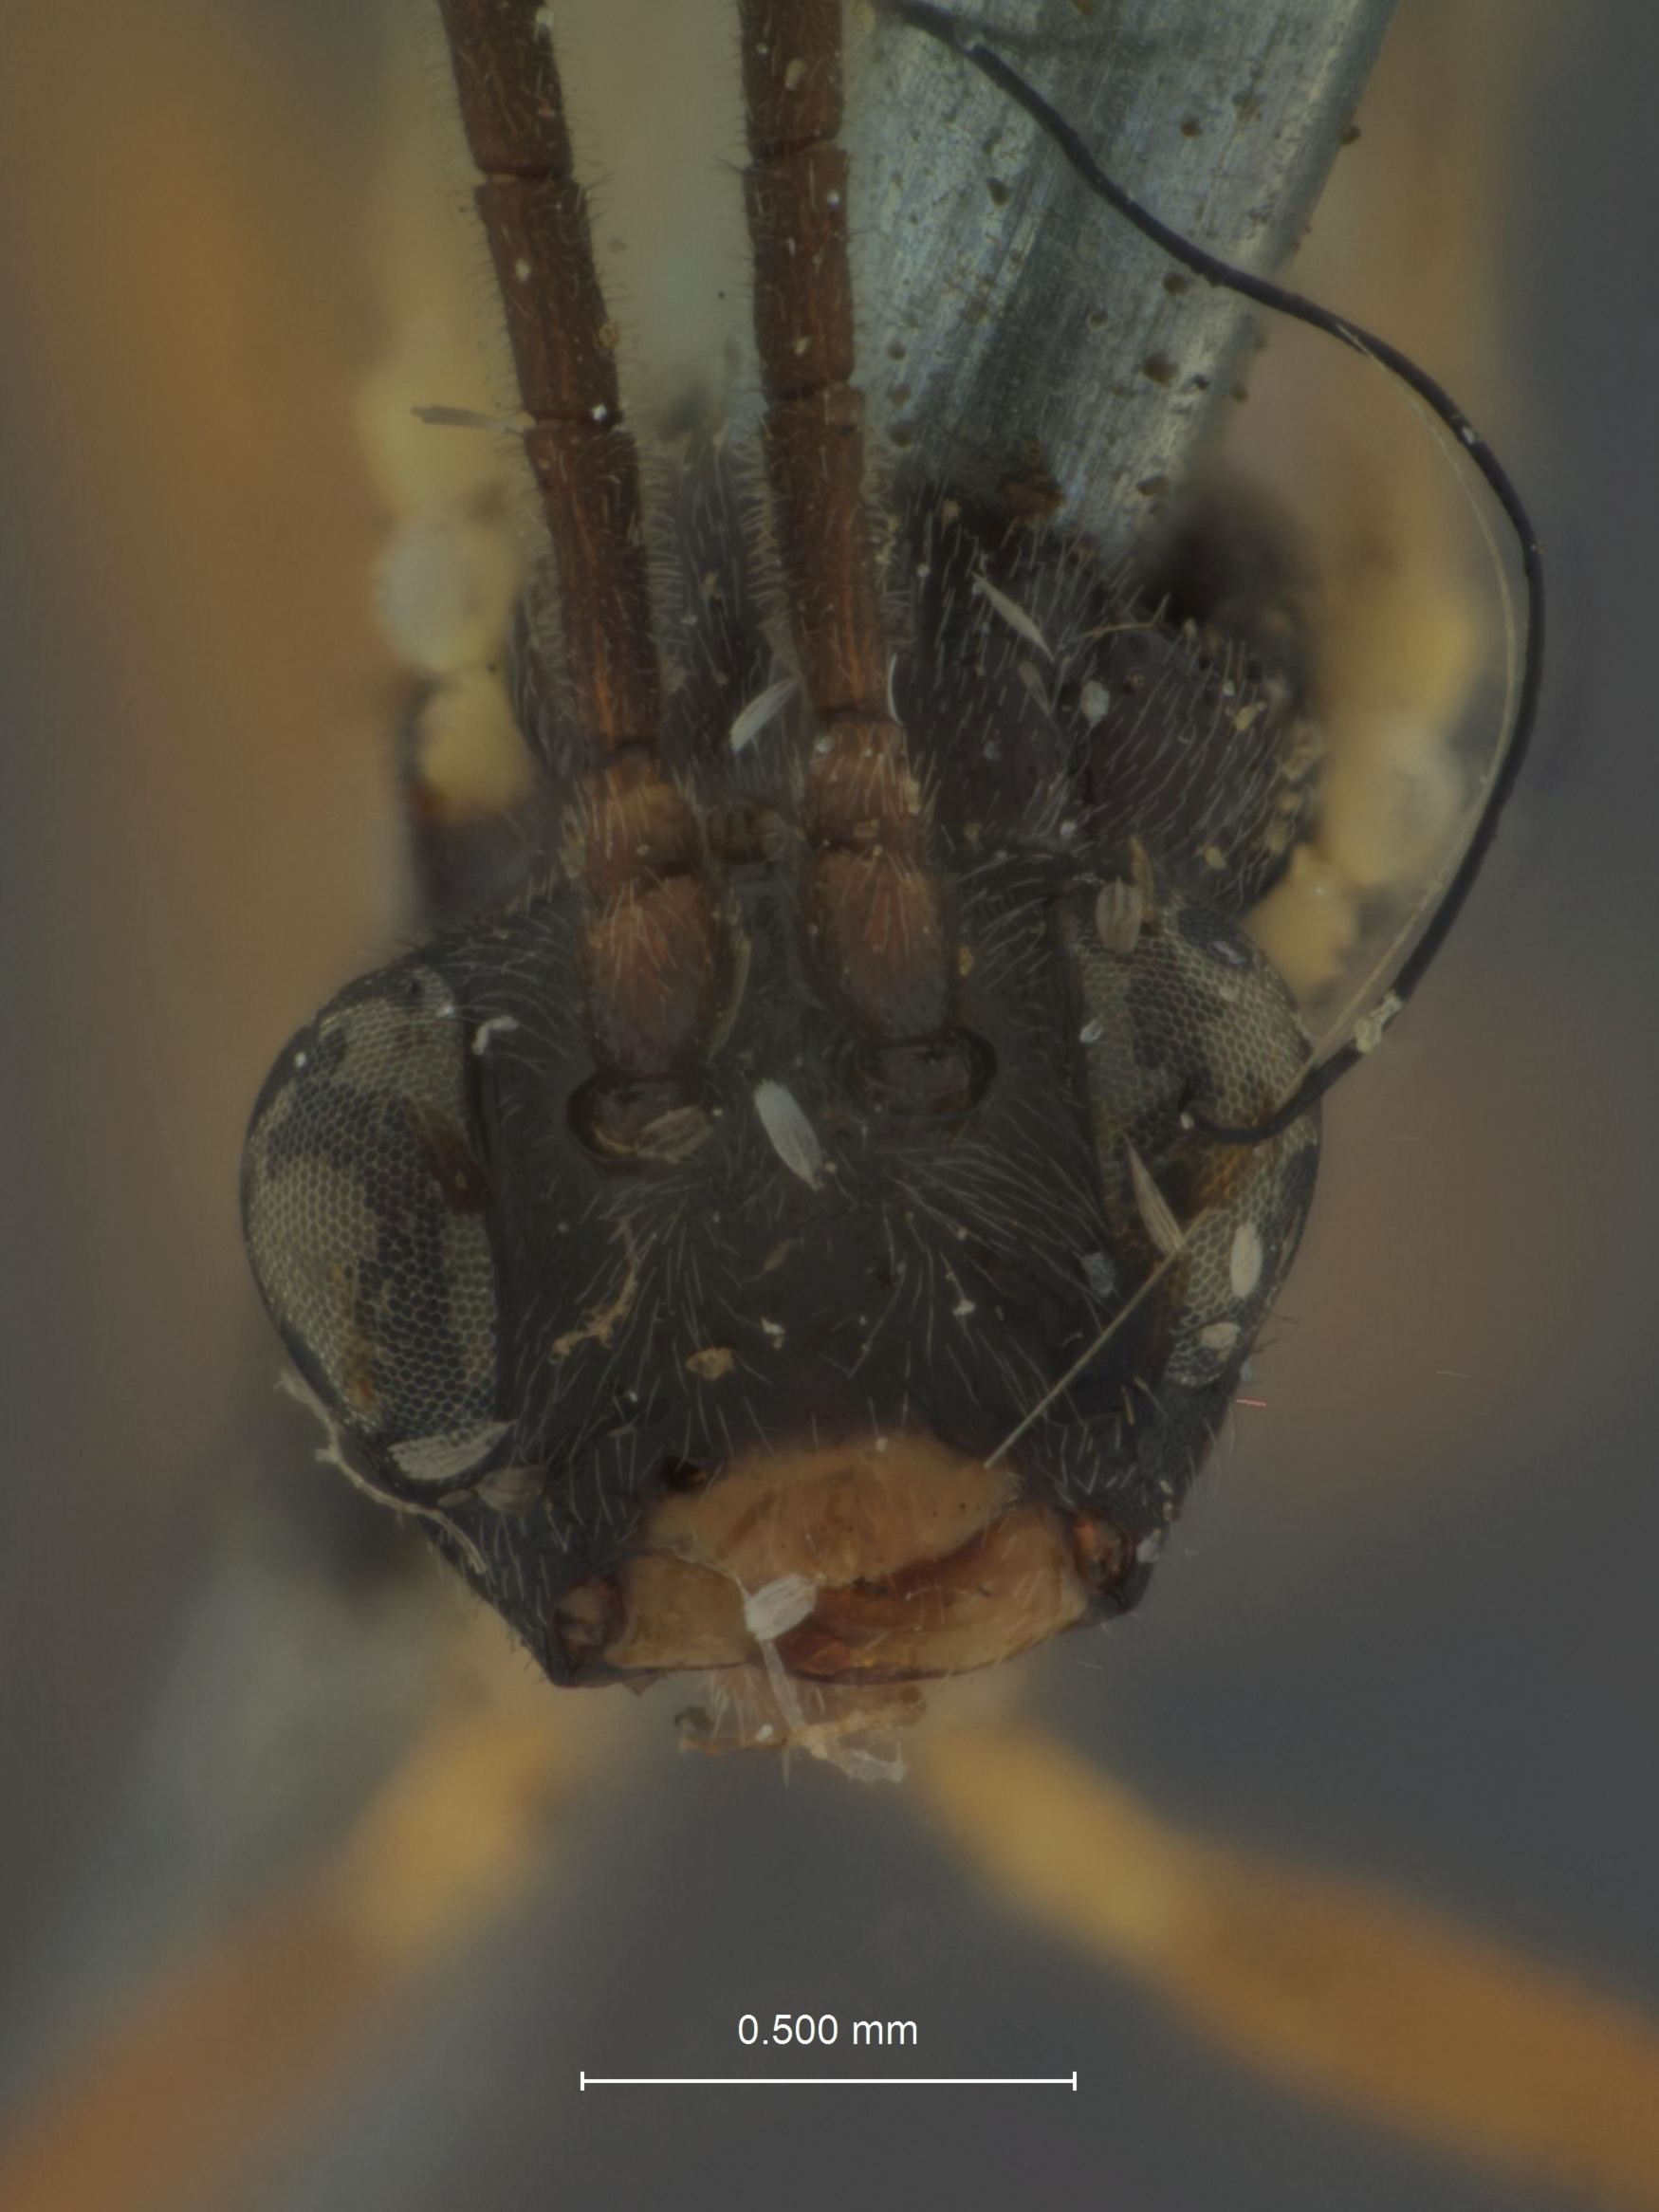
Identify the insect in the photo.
Tlemon delicatus
